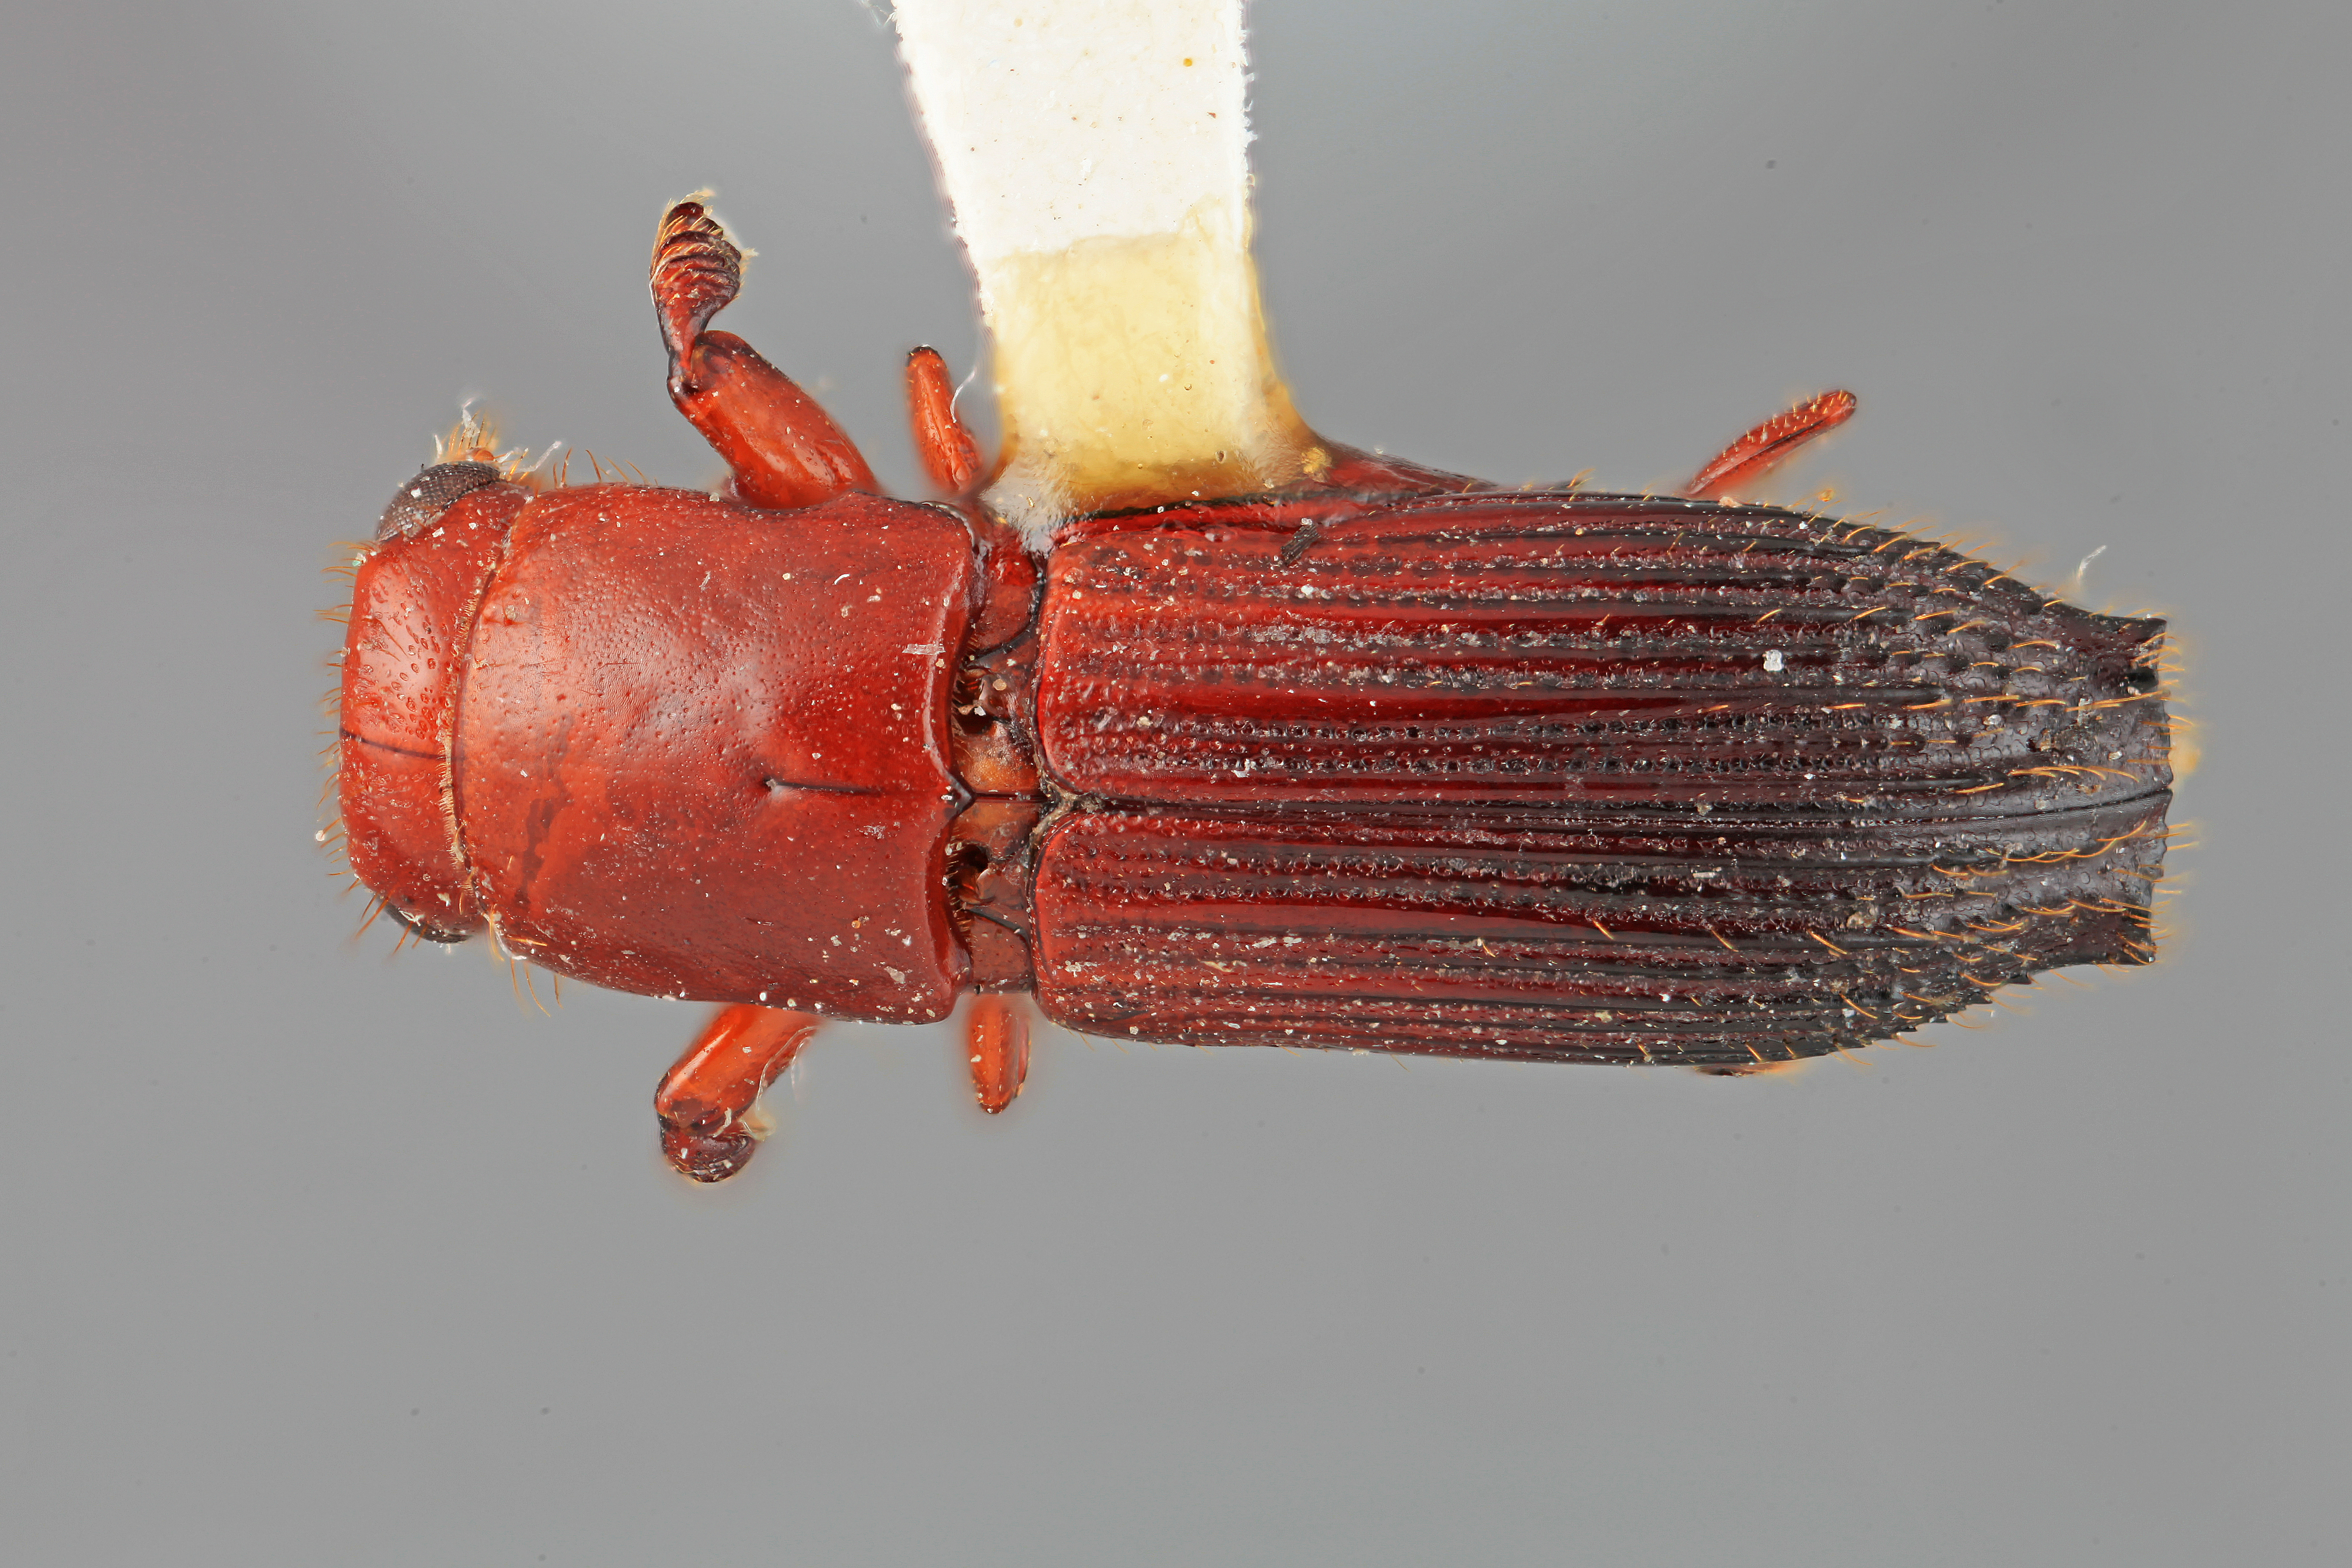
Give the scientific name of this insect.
Platypus liraticus
